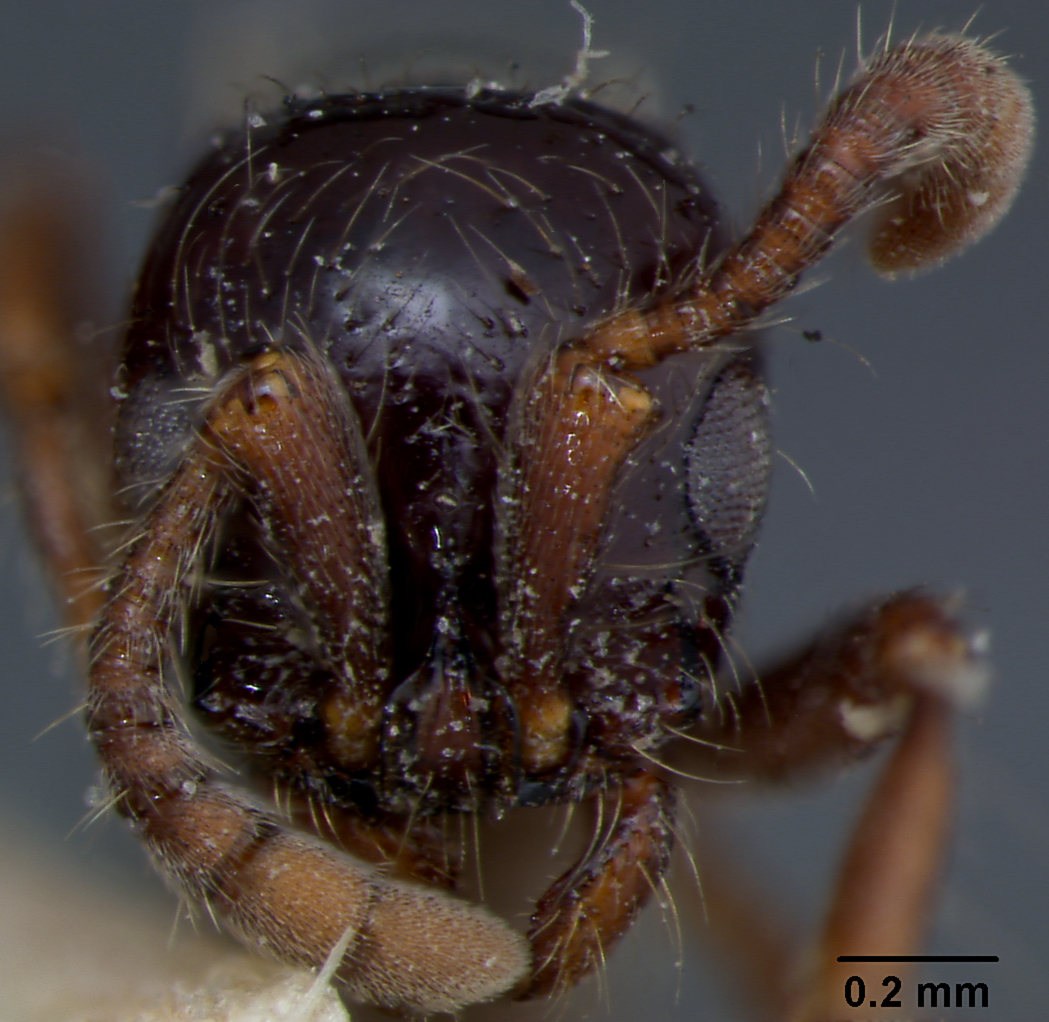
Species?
Phyracaces senescens
